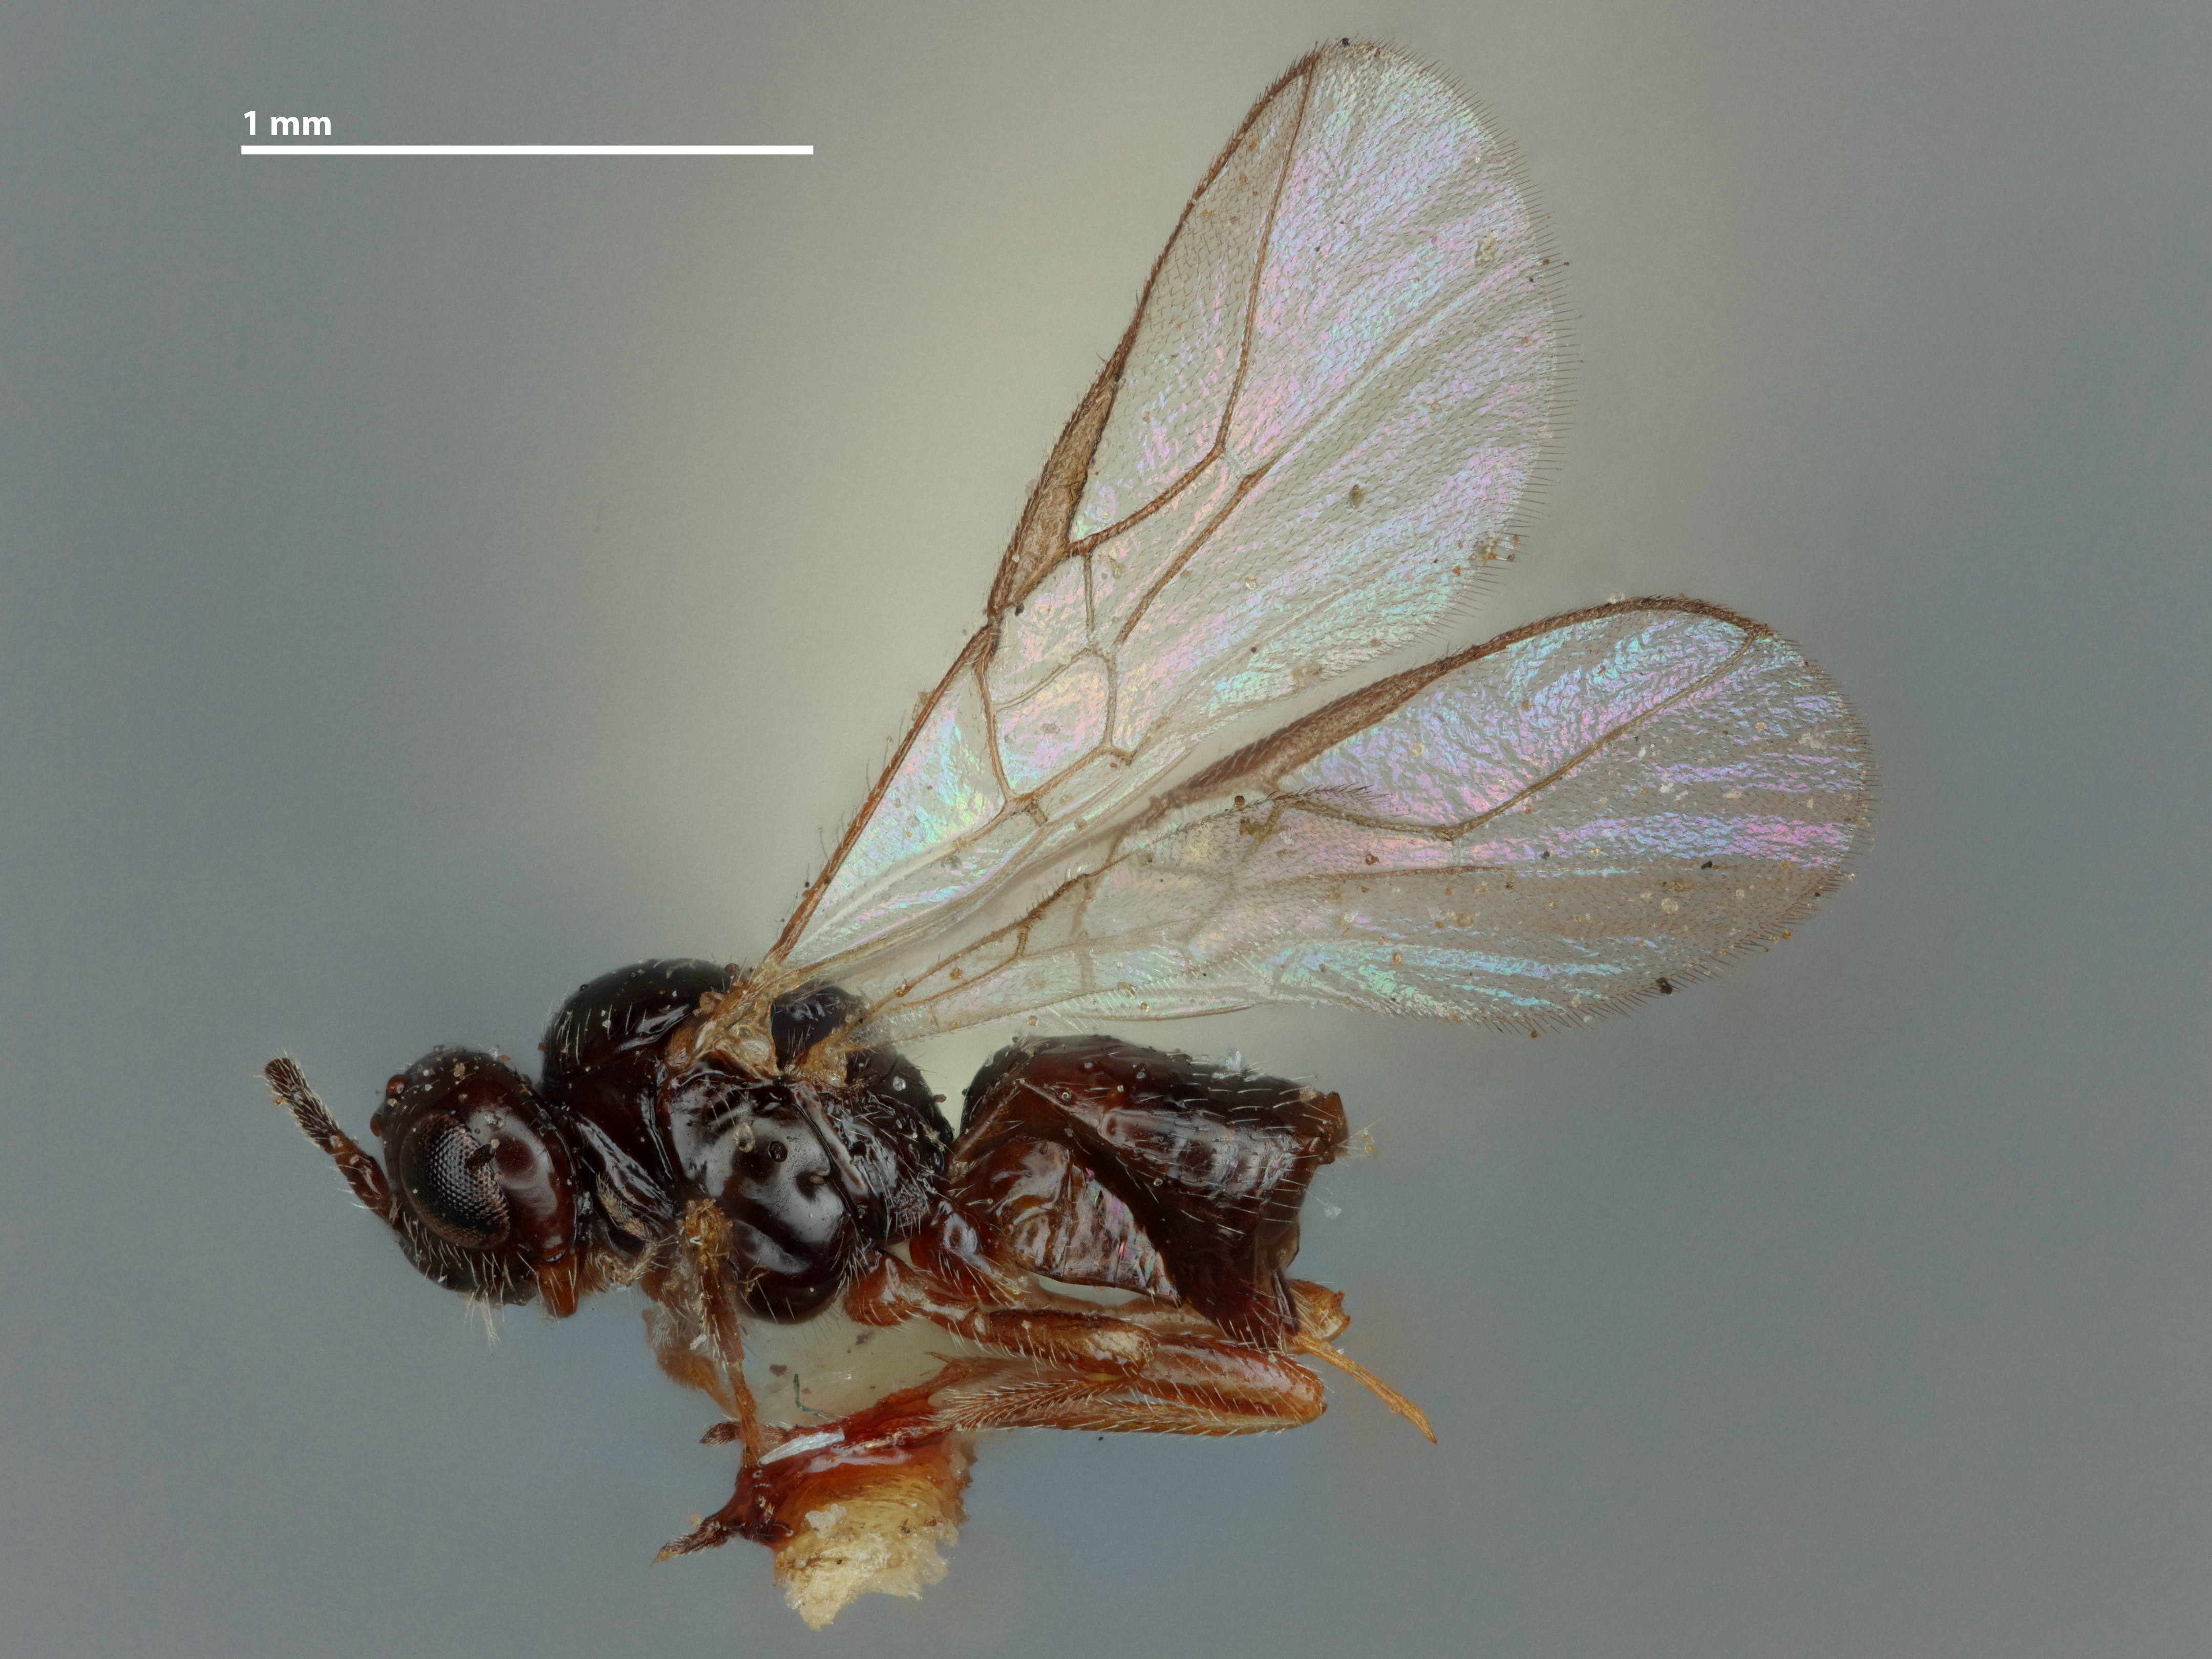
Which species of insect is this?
Opius oralis
